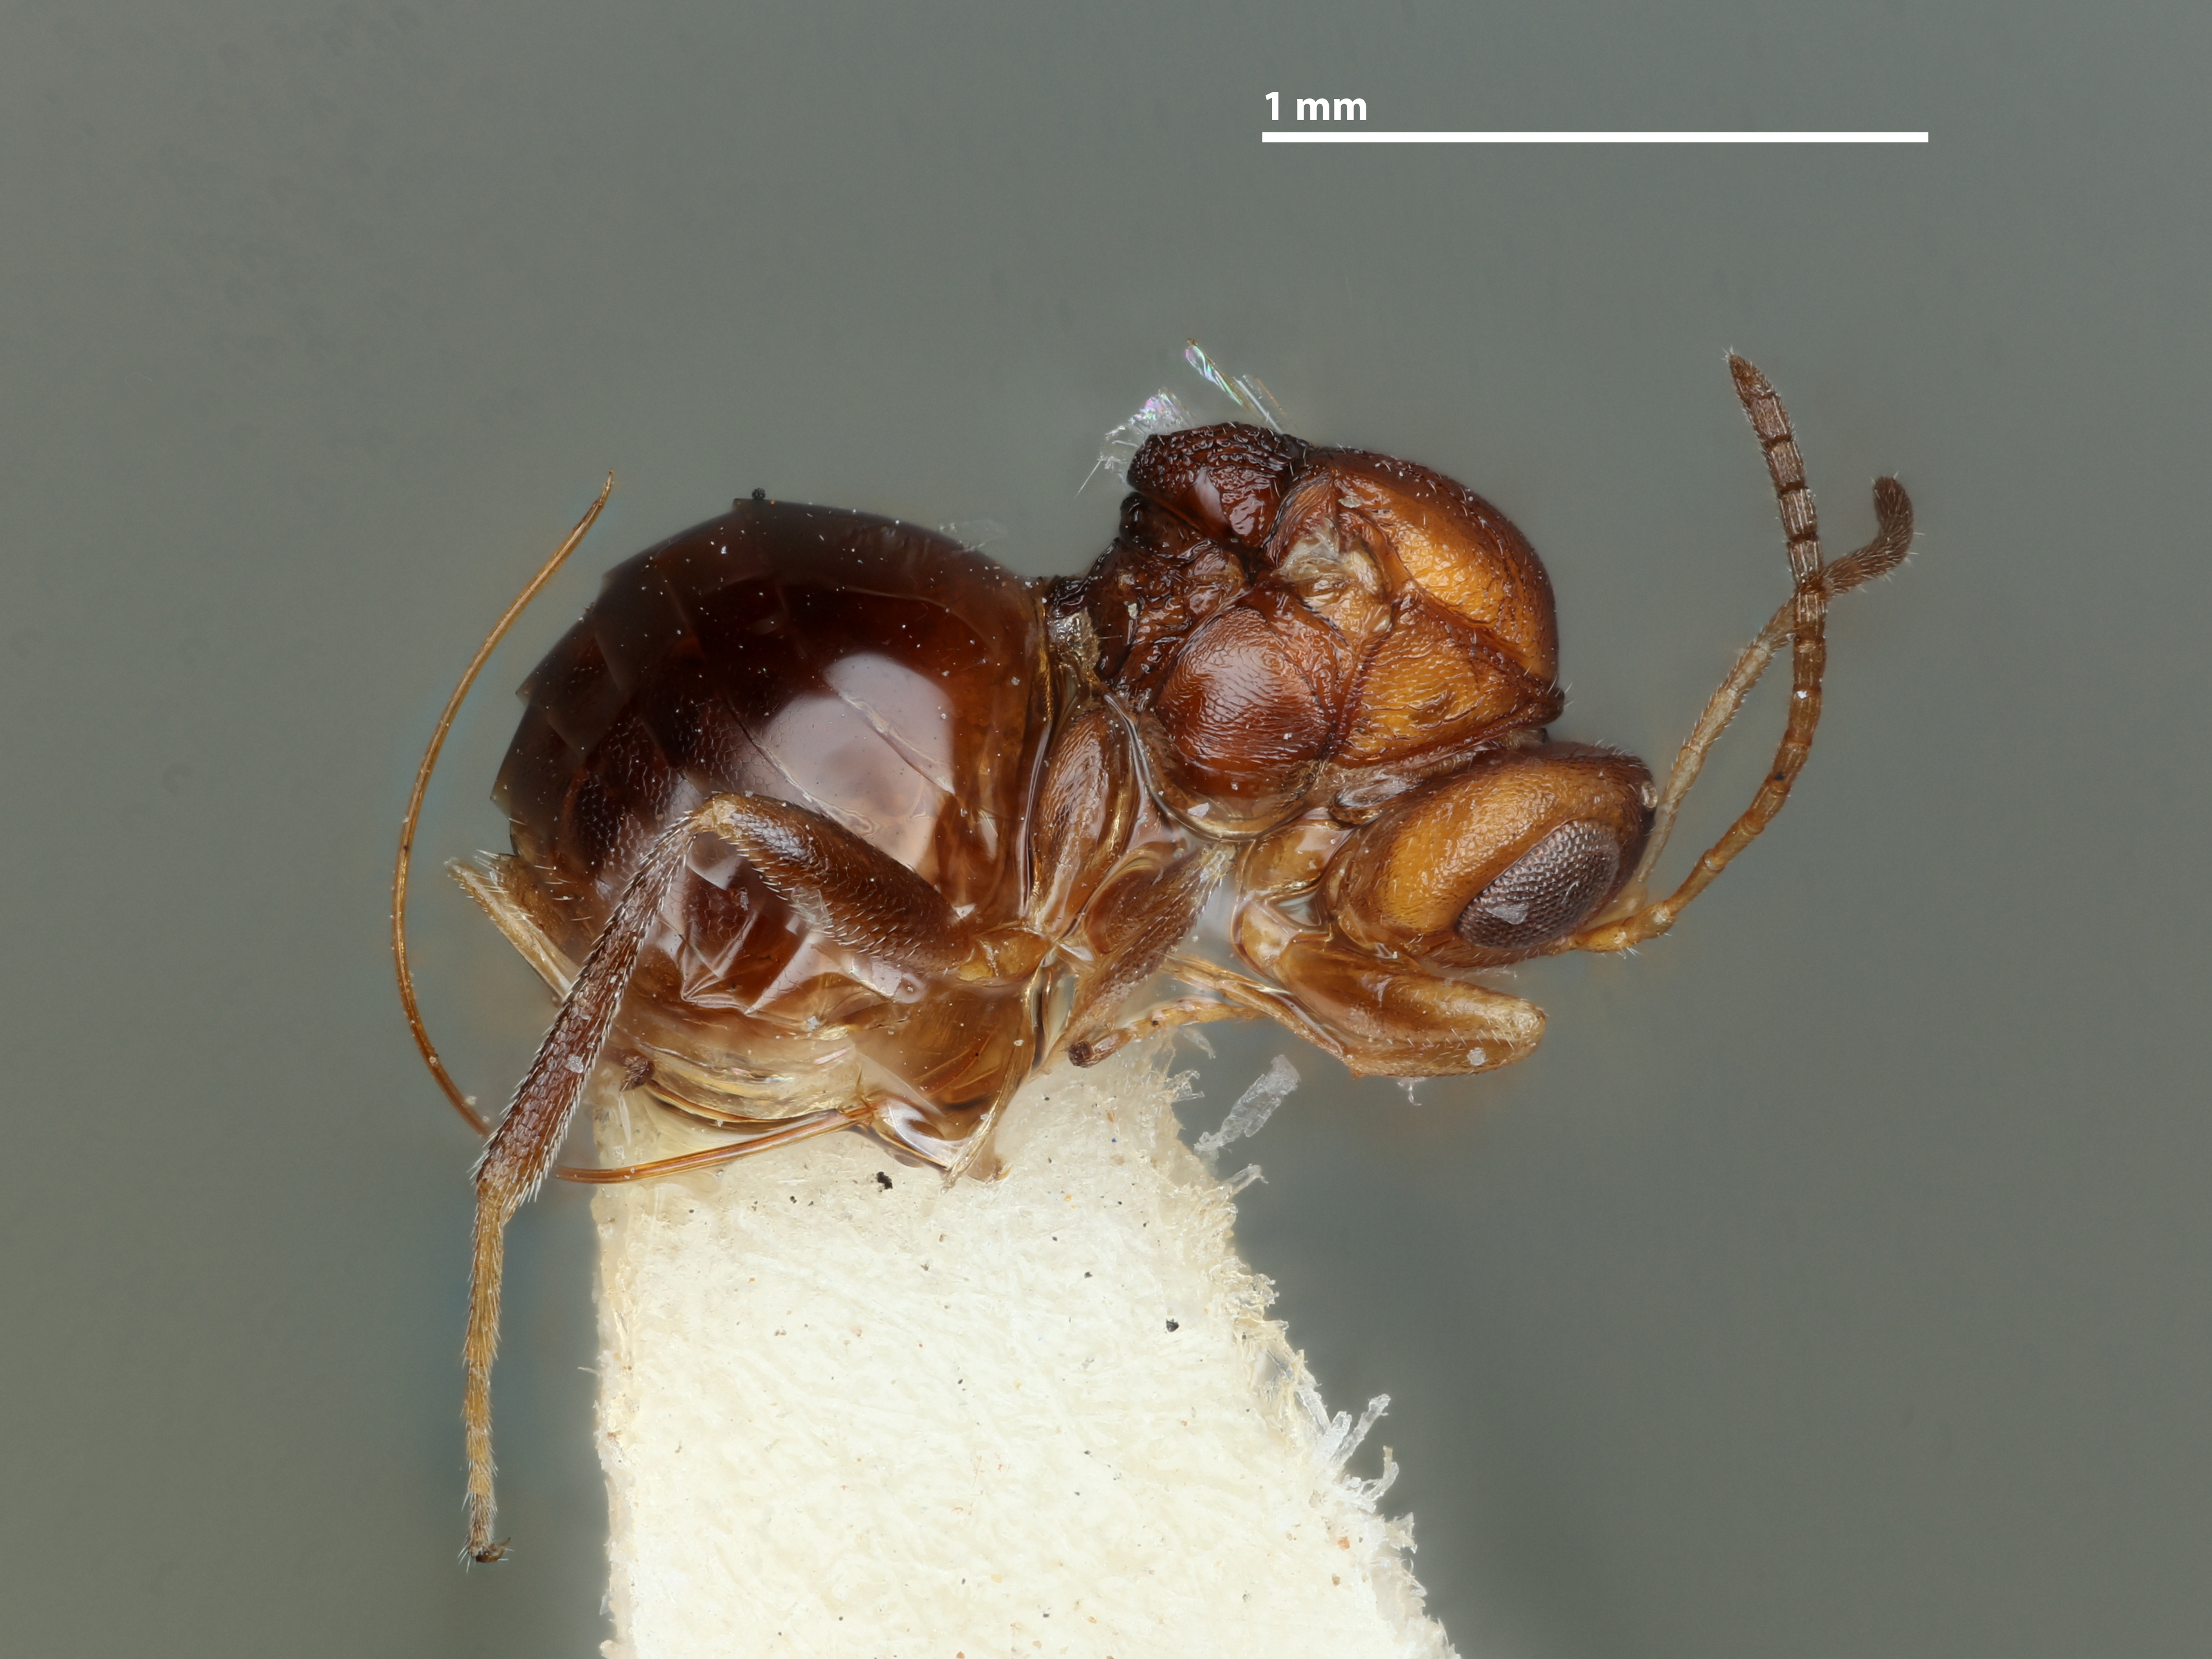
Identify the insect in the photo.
Callirhytis lupana
